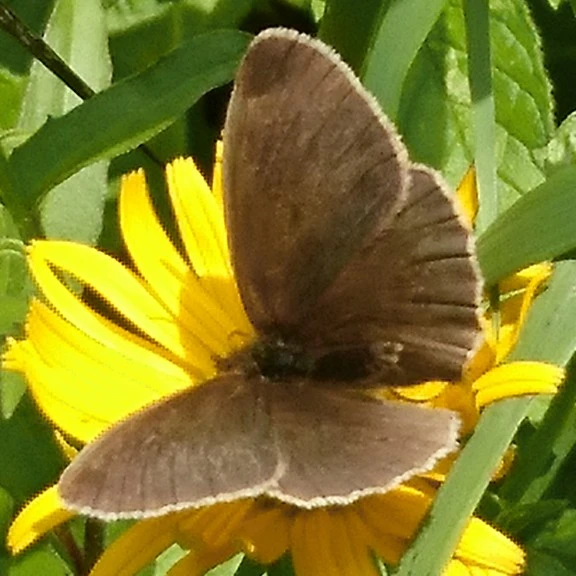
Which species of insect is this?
Aphantopus hyperantus
